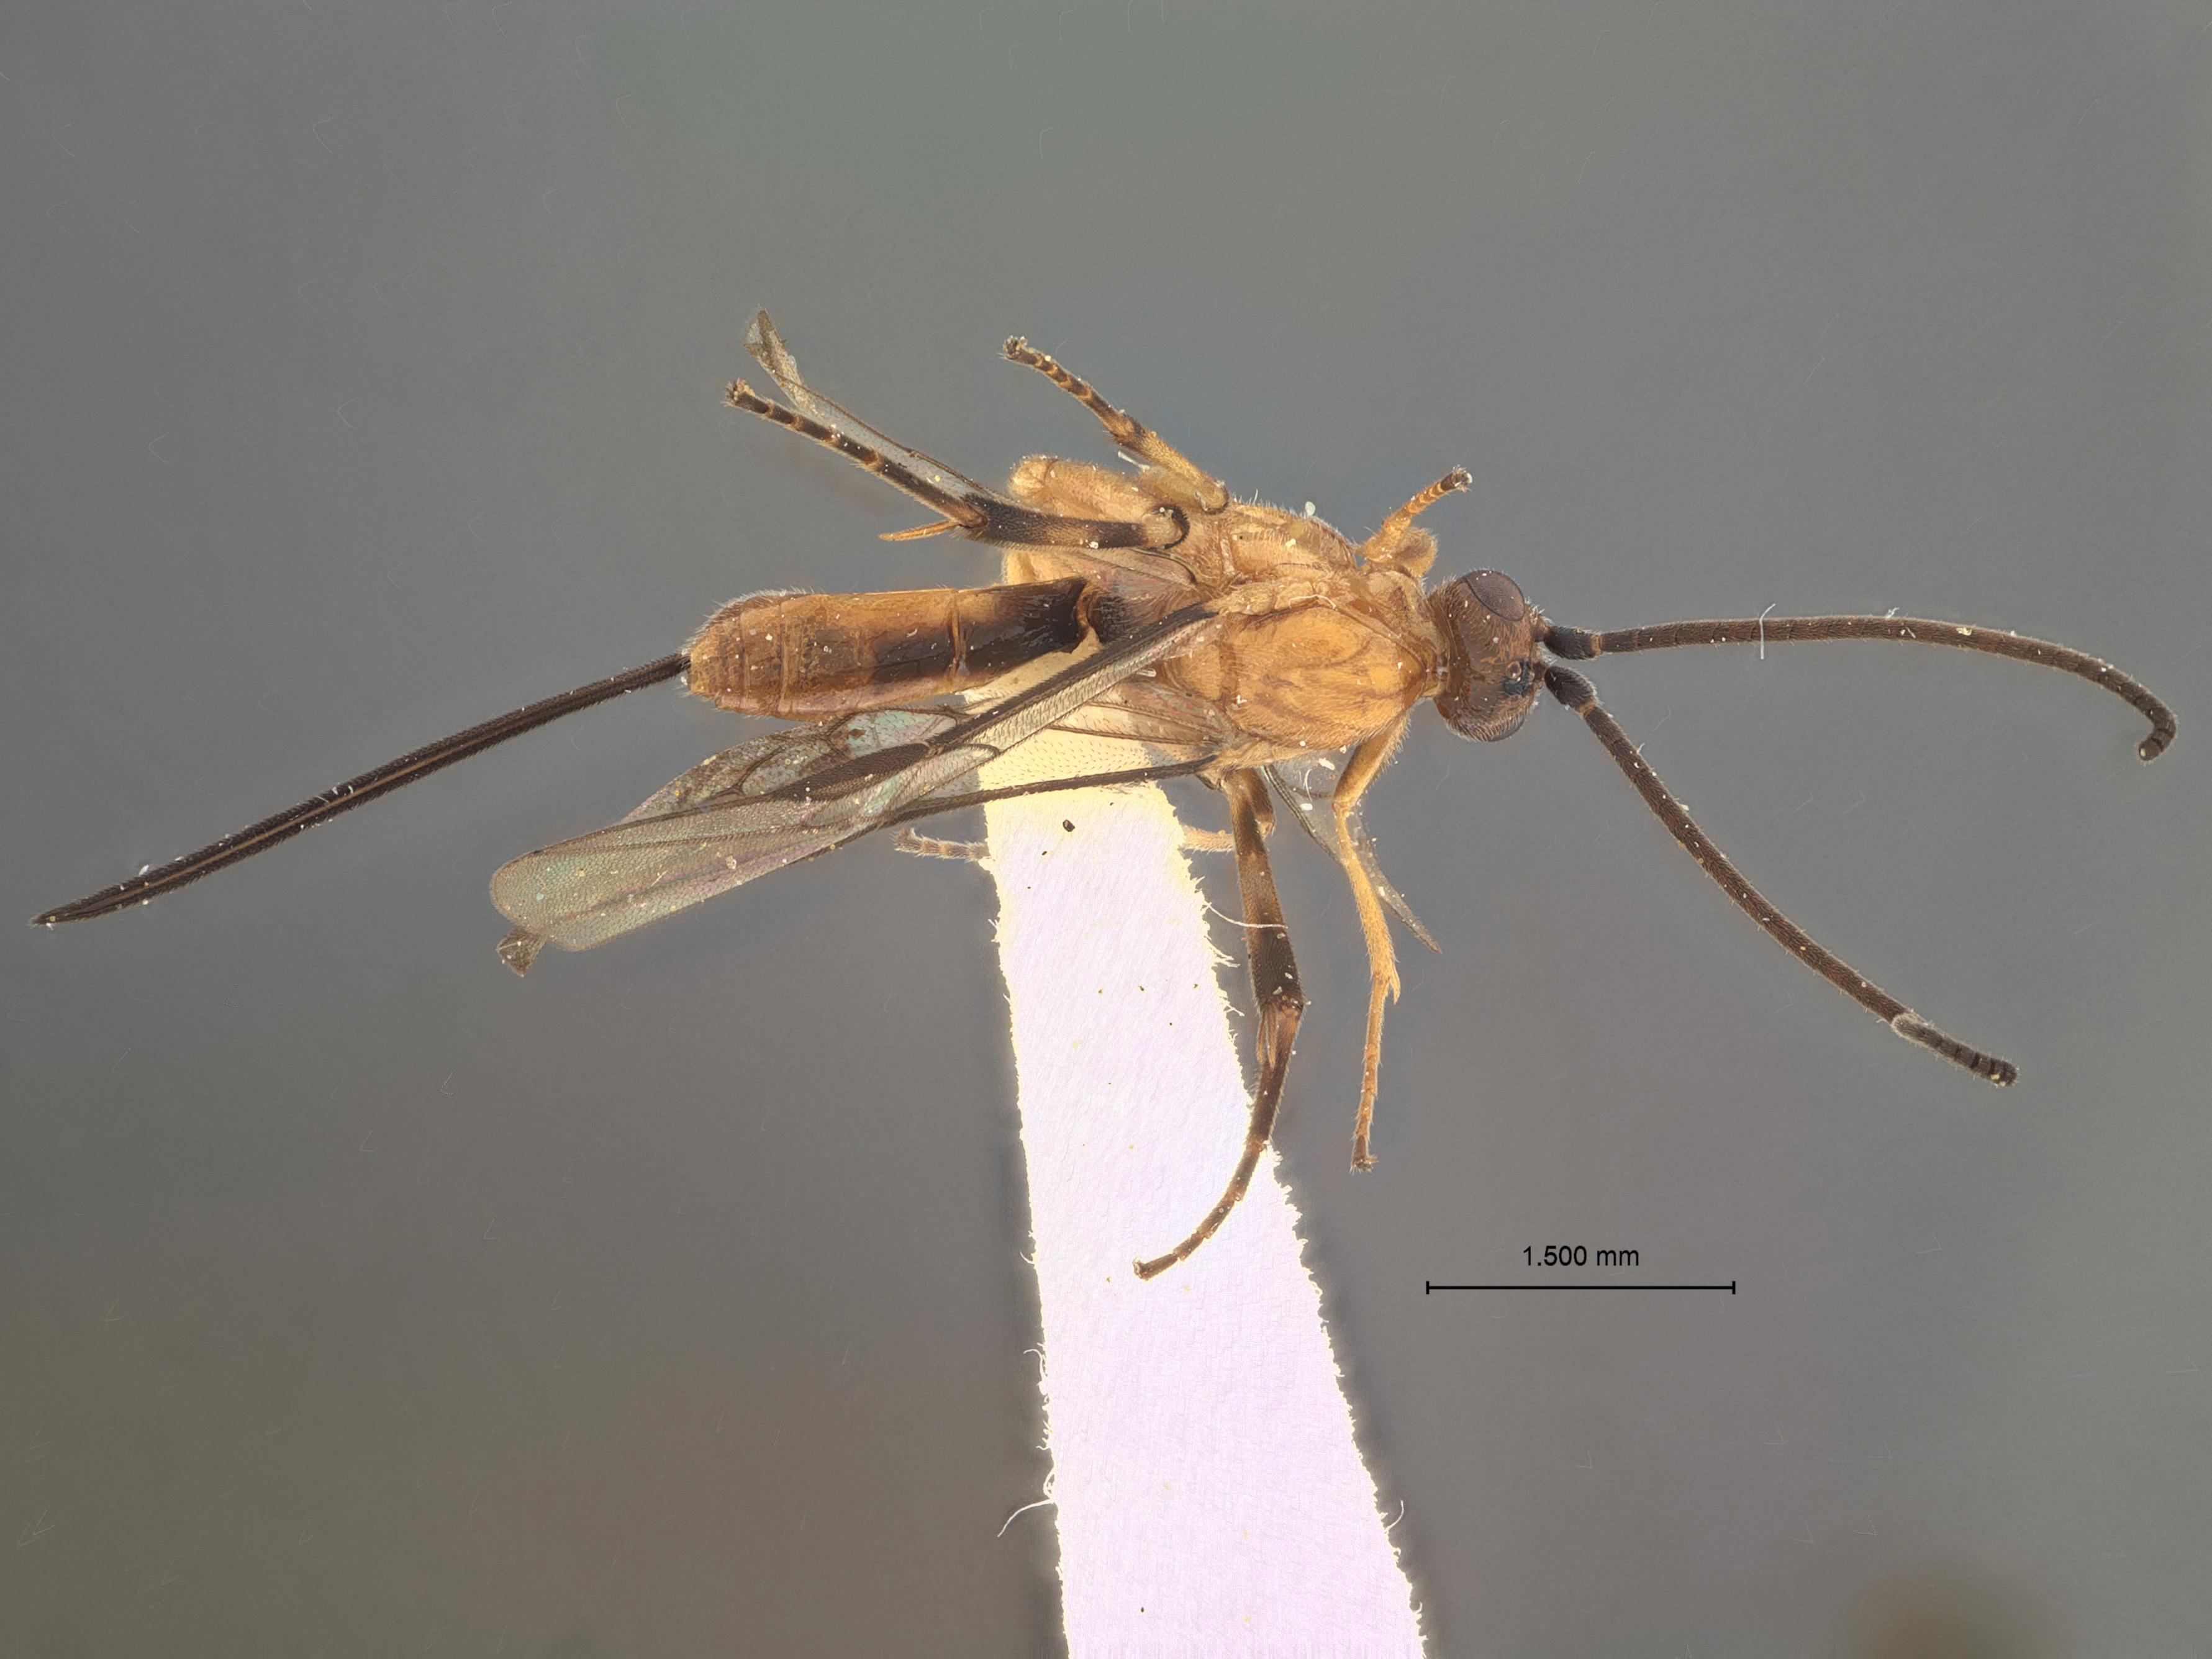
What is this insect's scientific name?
Orgilus infrequens
